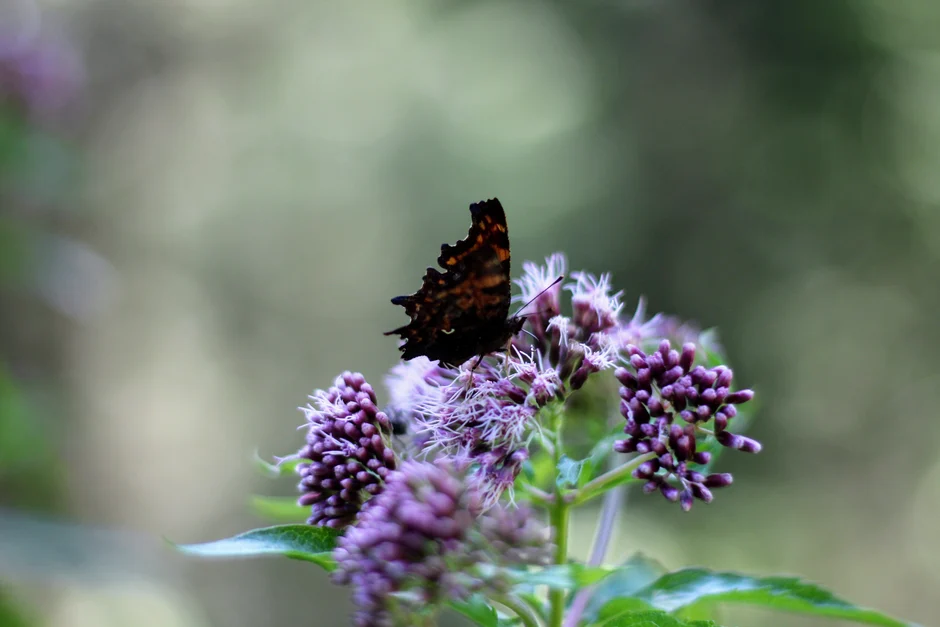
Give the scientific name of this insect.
Polygonia c-album
